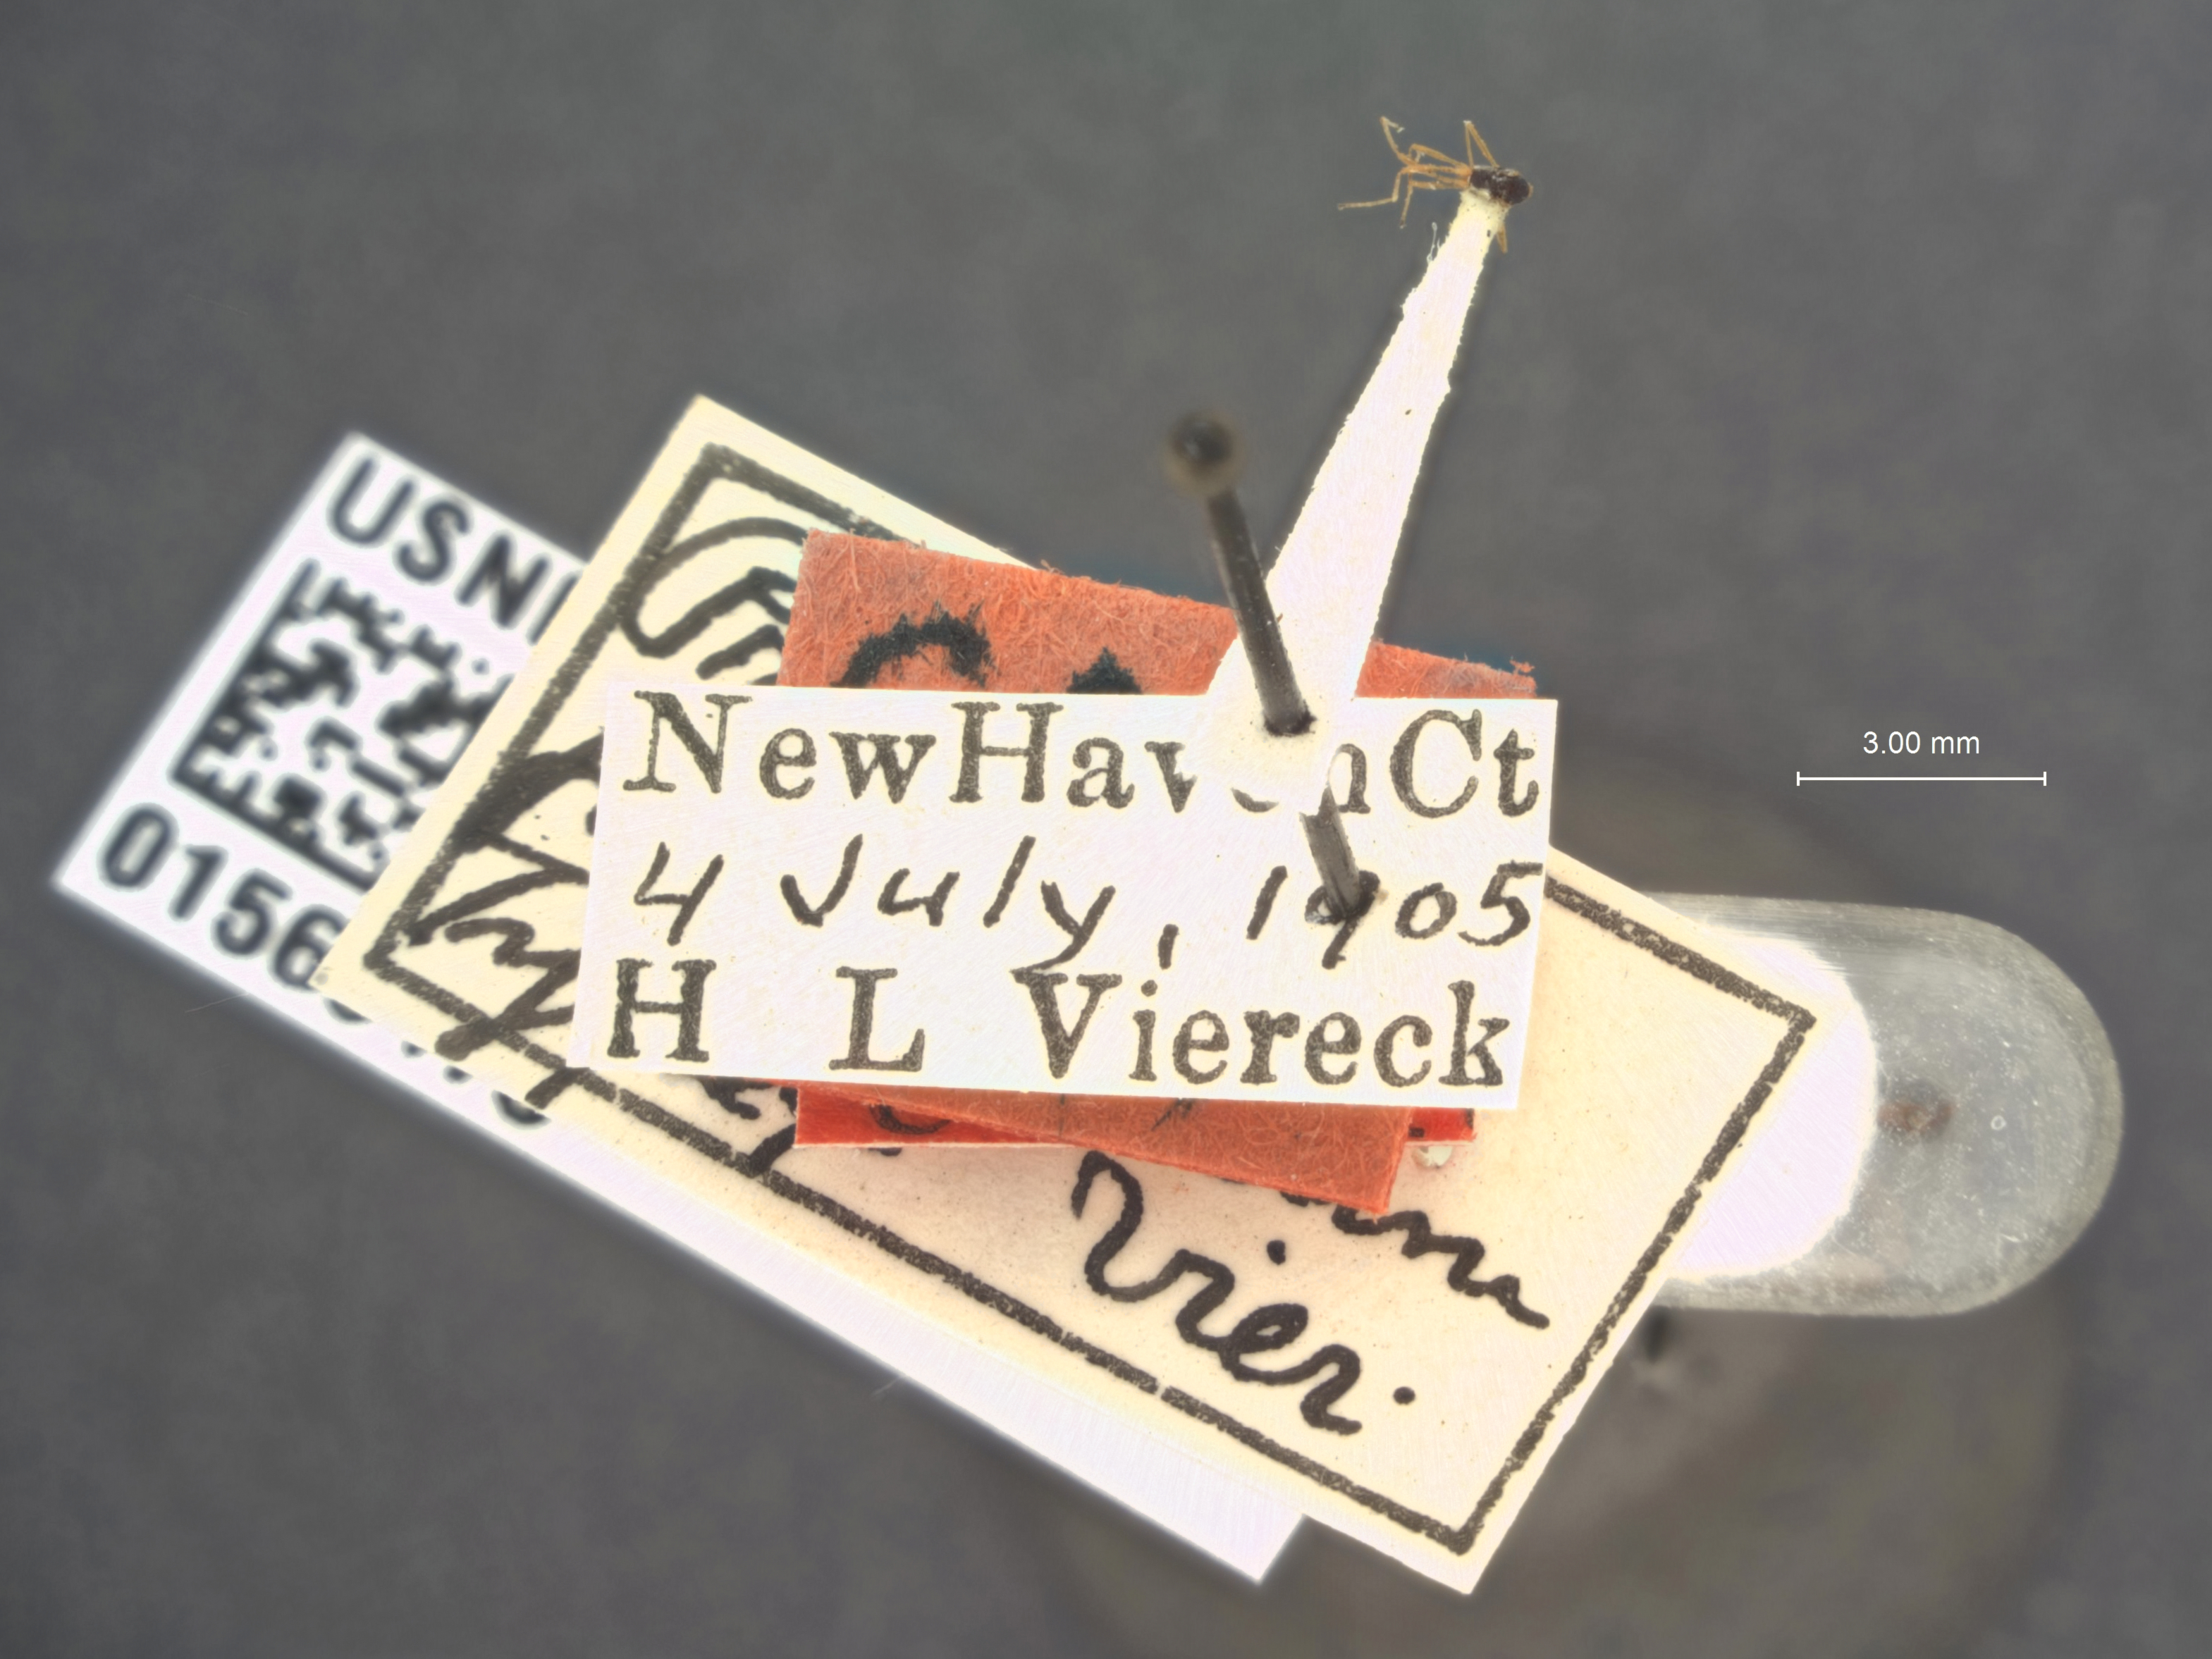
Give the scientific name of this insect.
Praon pequodorum
